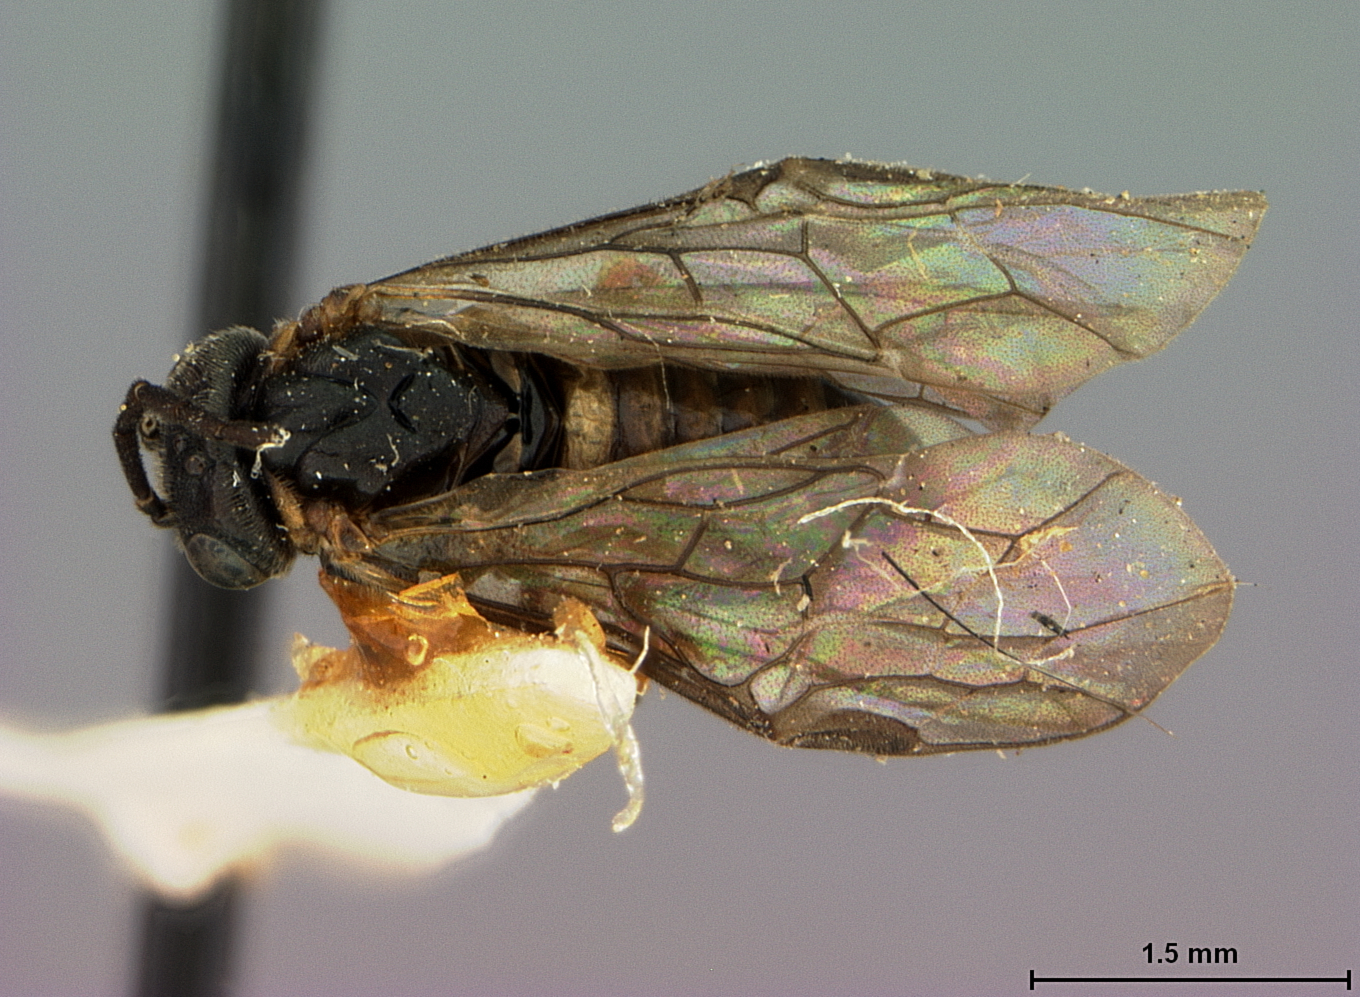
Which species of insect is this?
Pseudodineura lehosa
